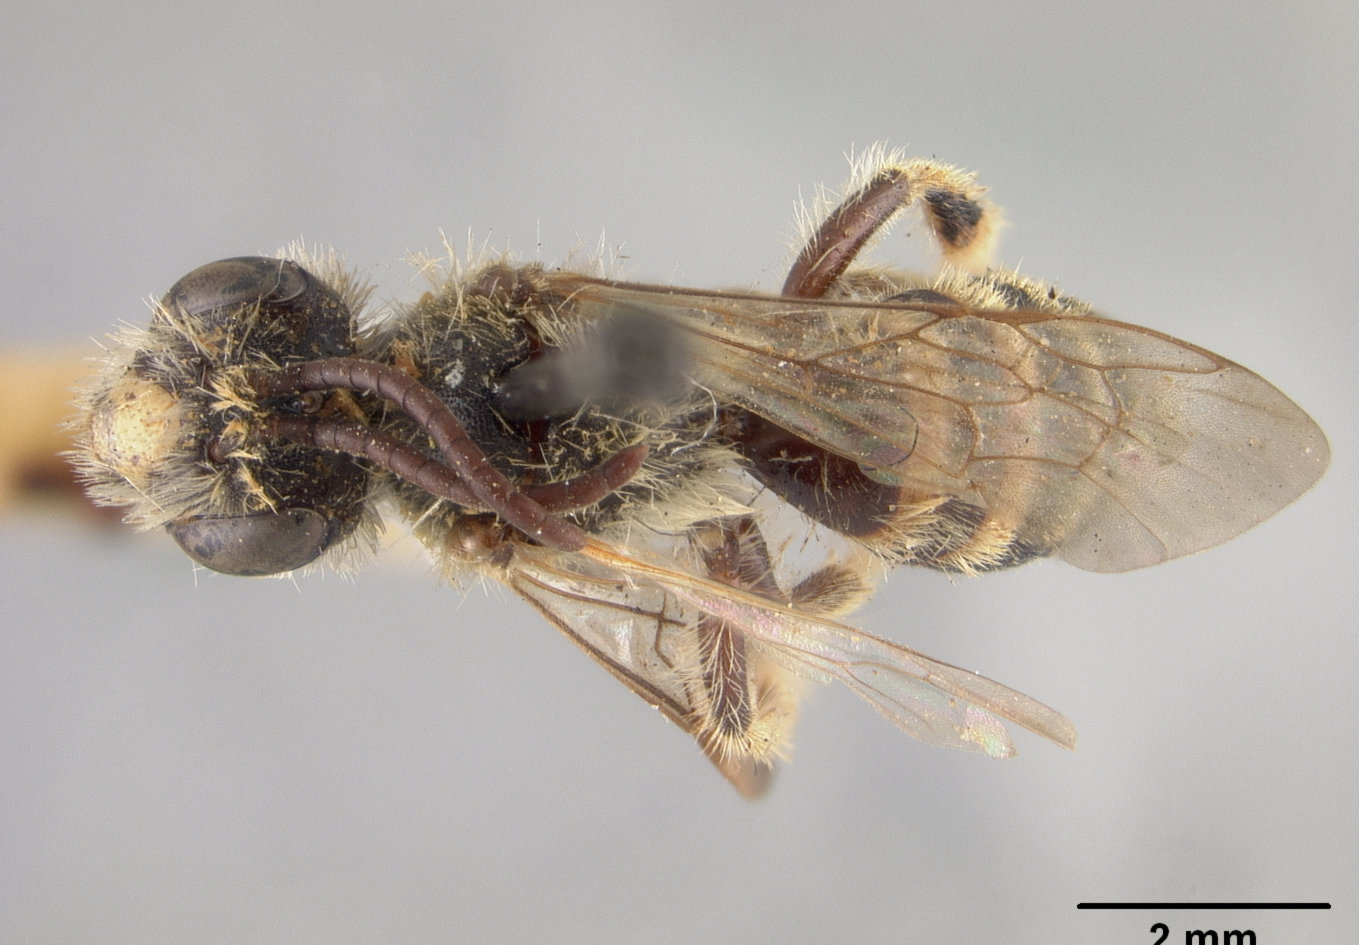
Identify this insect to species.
Andrena aureocincta
